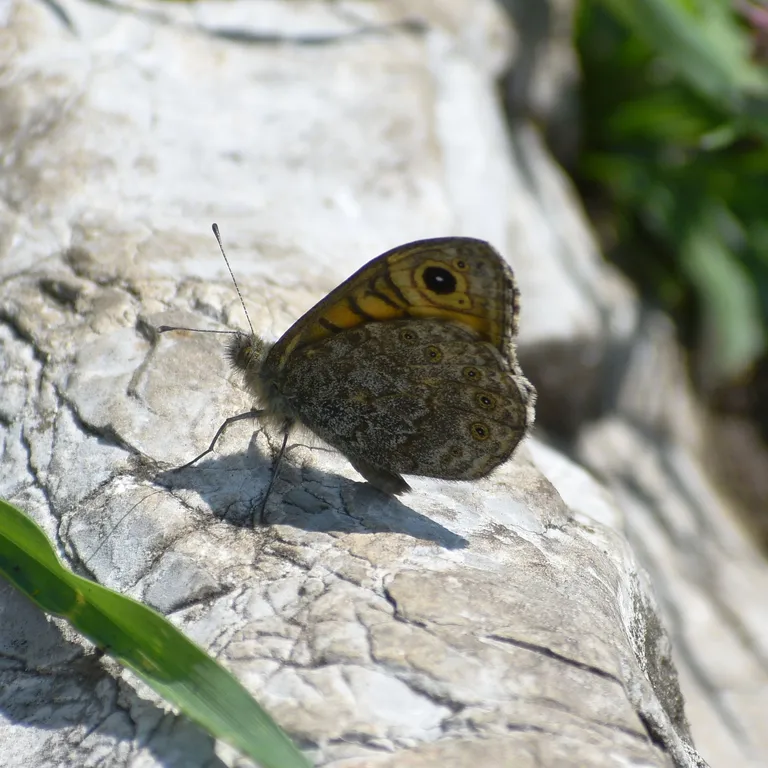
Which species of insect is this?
Lasiommata megera (also Pararge megera)
